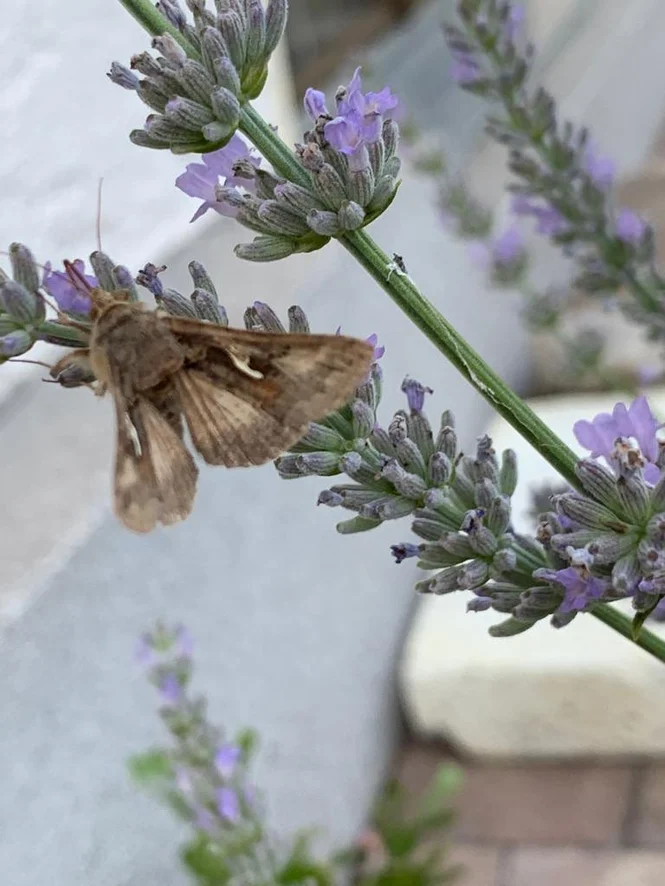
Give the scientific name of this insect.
Autographa gamma
